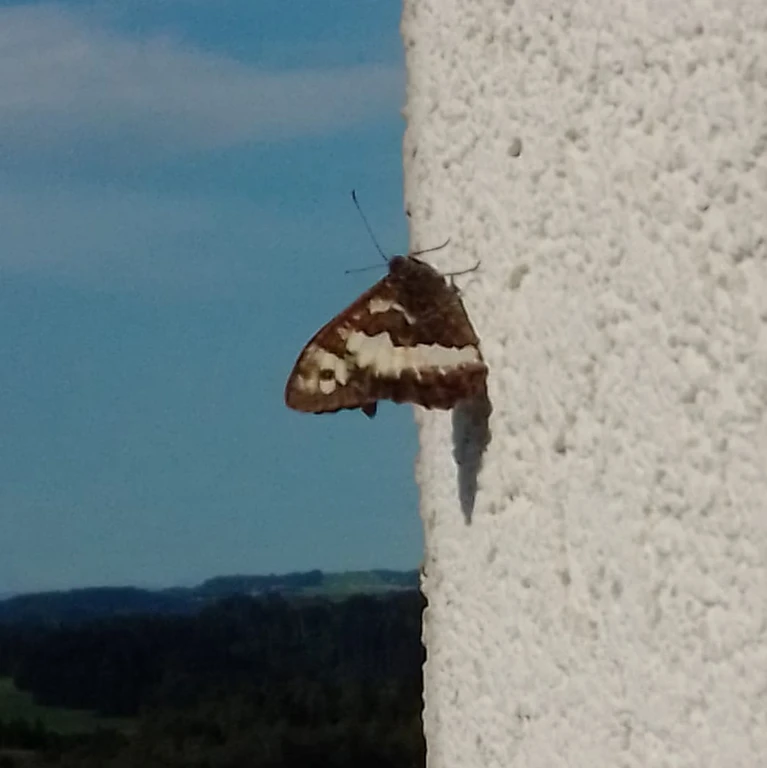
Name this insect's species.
Brintesia circe
